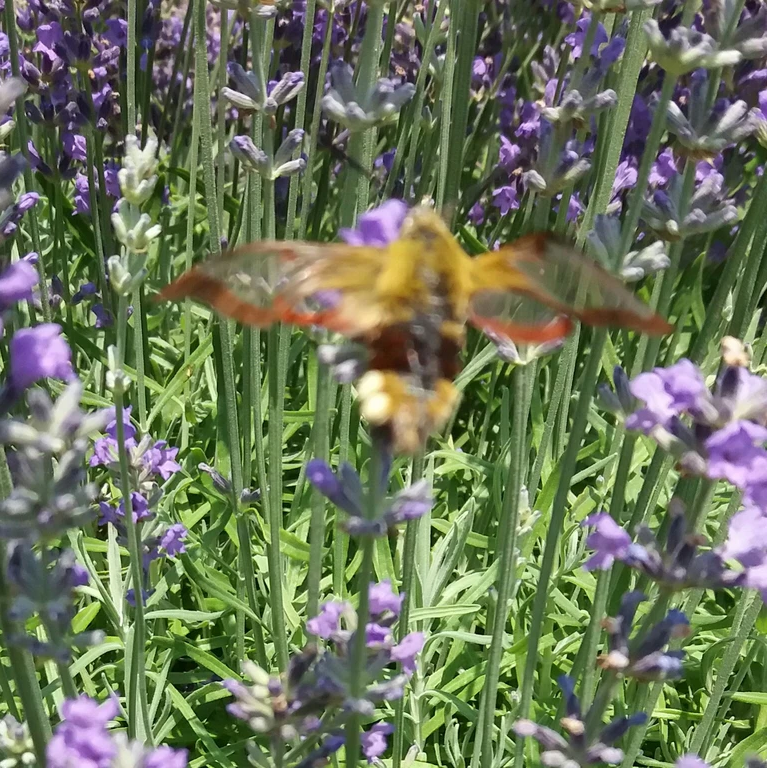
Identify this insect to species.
Hemaris fuciformis
